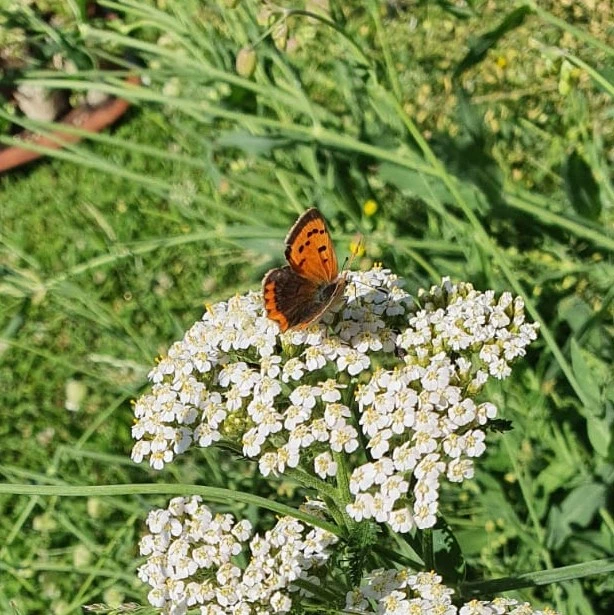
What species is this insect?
Lycaena phlaeas
